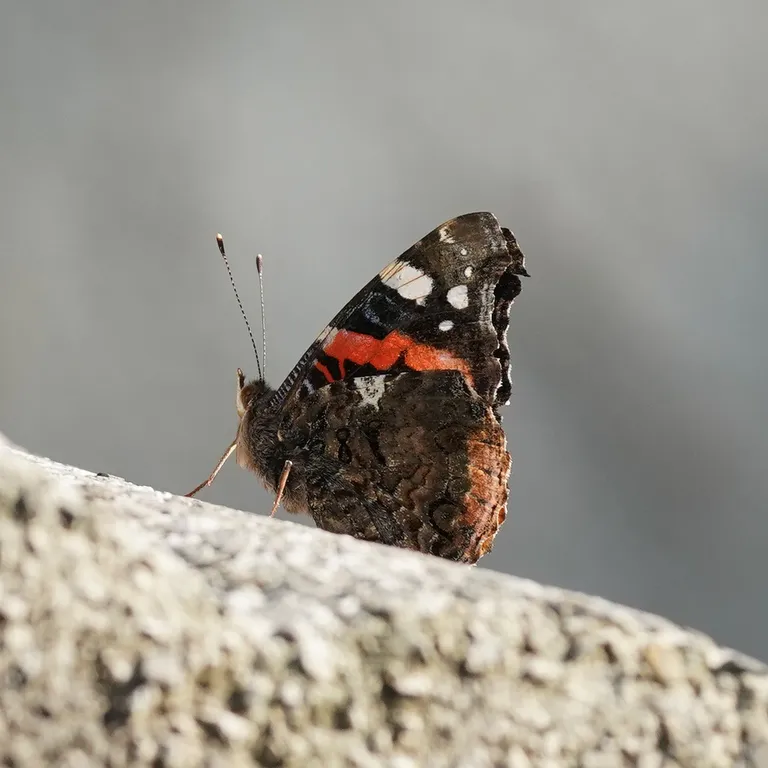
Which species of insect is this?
Vanessa atalanta
